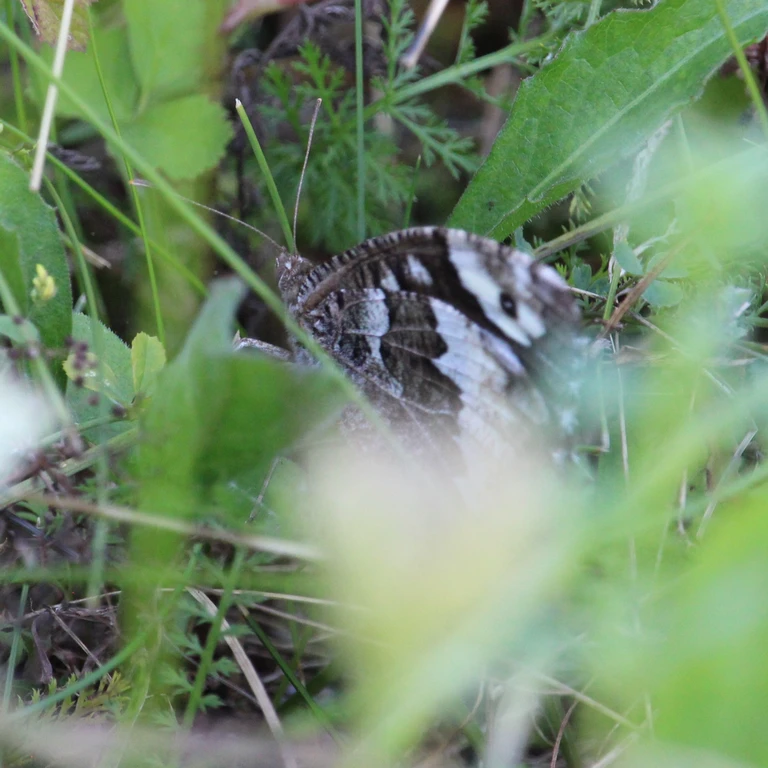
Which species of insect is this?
Brintesia circe
